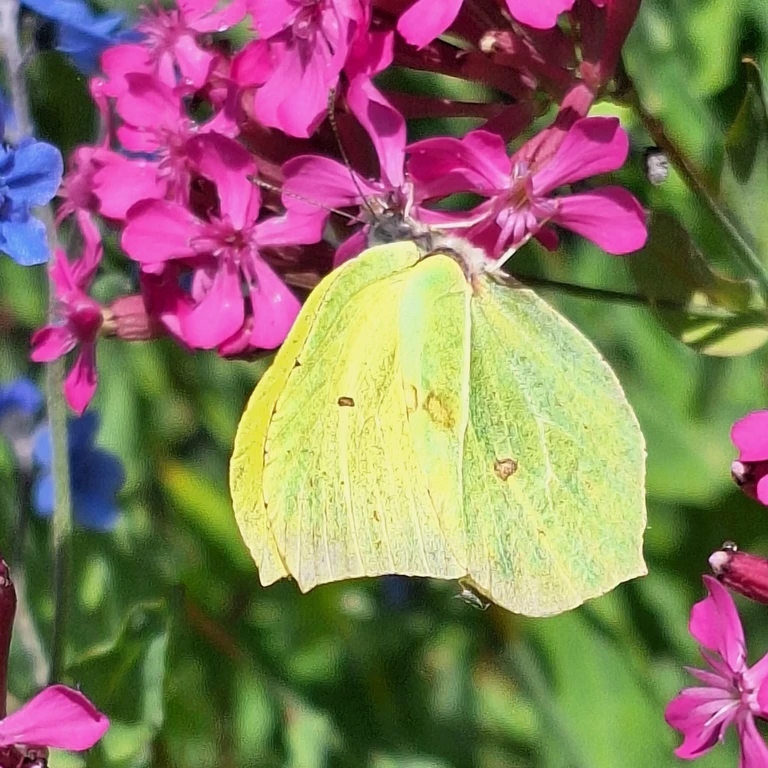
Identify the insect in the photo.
Gonepteryx rhamni
